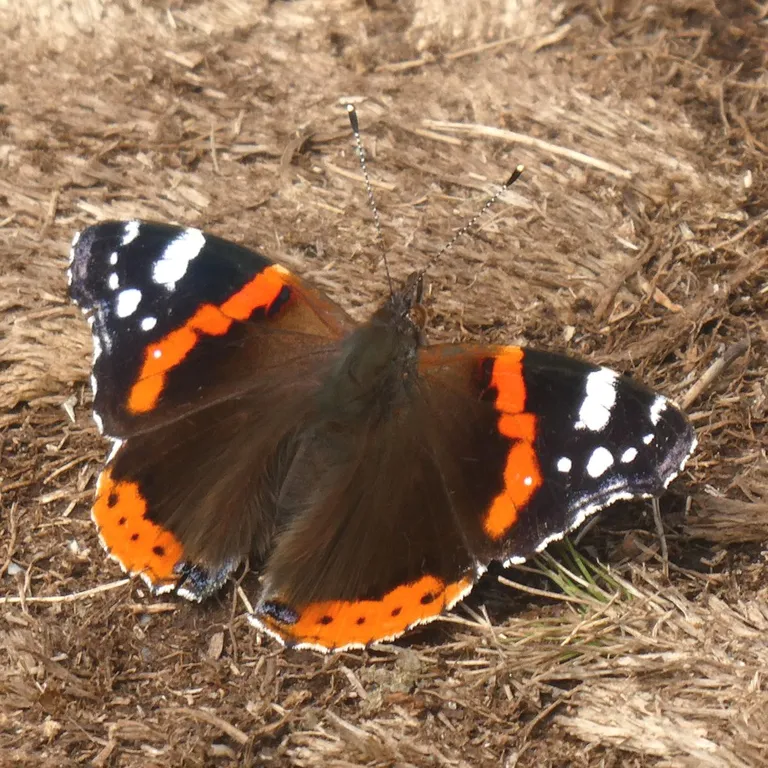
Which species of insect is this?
Vanessa atalanta
